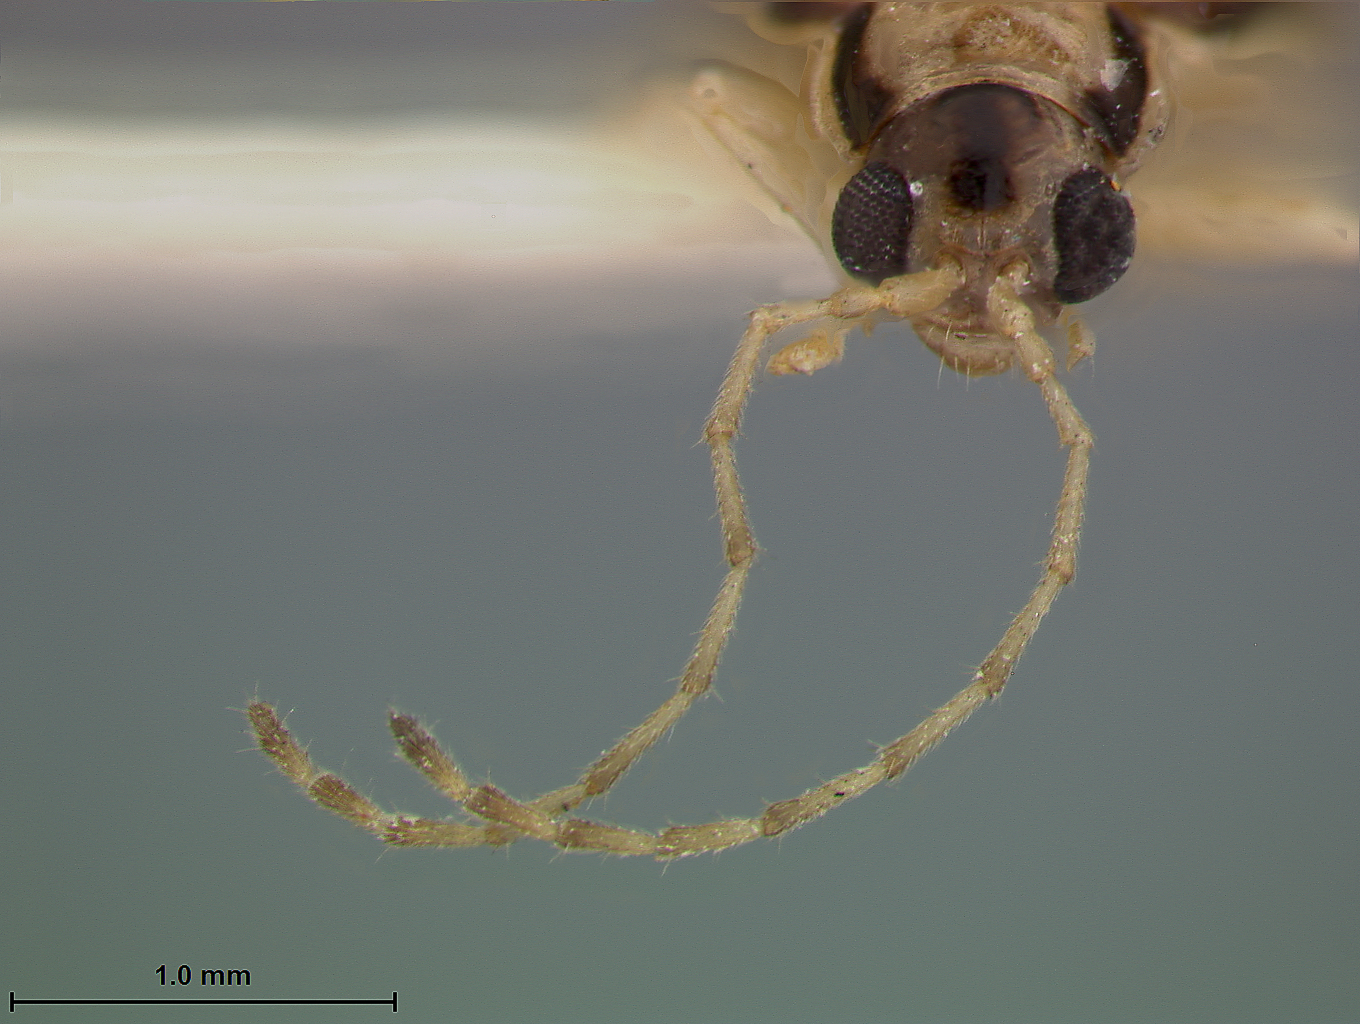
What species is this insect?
Megasus semivittatus
